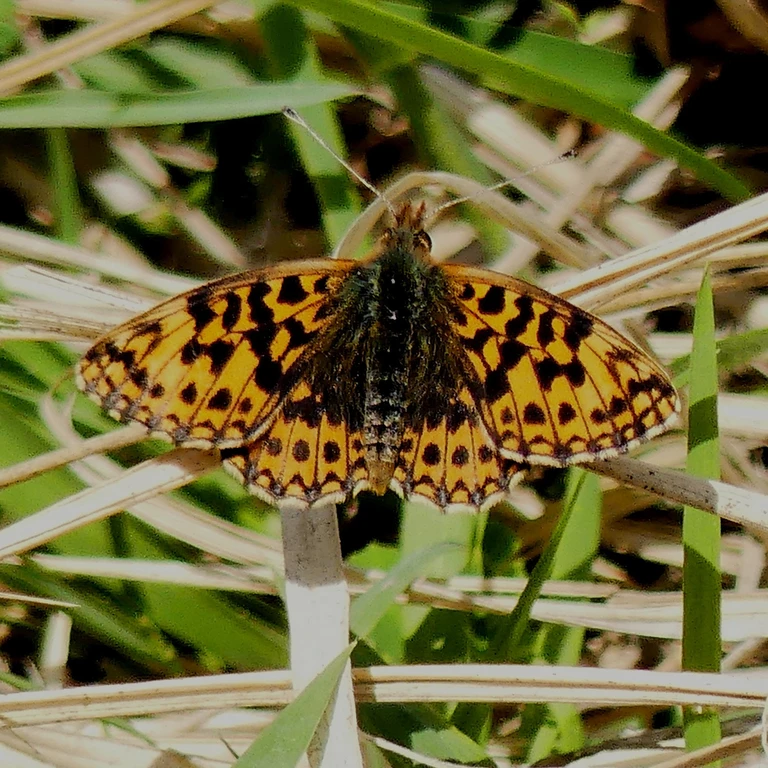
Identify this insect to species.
Boloria dia
